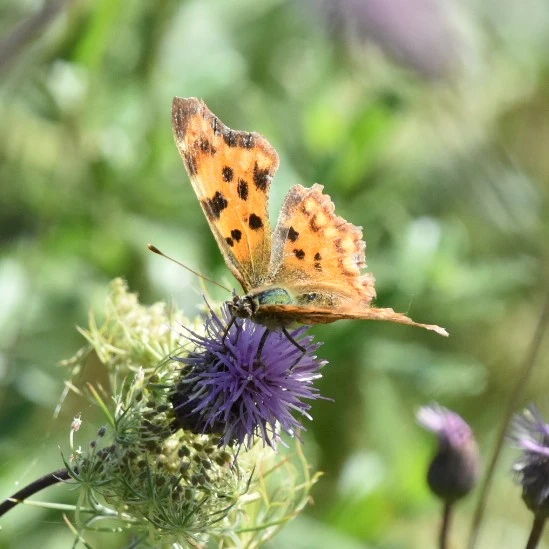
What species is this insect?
Polygonia c-album
